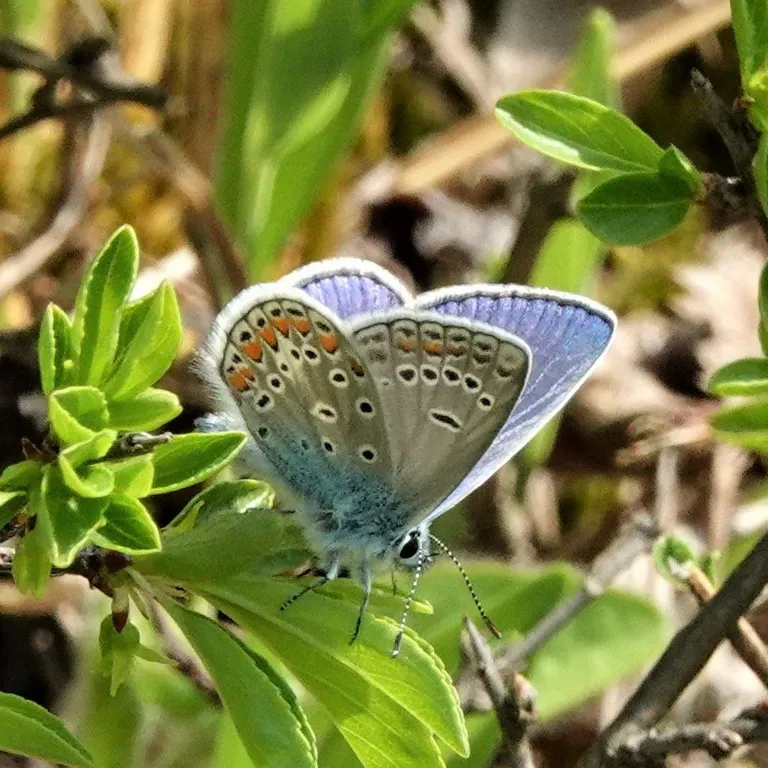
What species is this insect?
Polyommatus thersites
